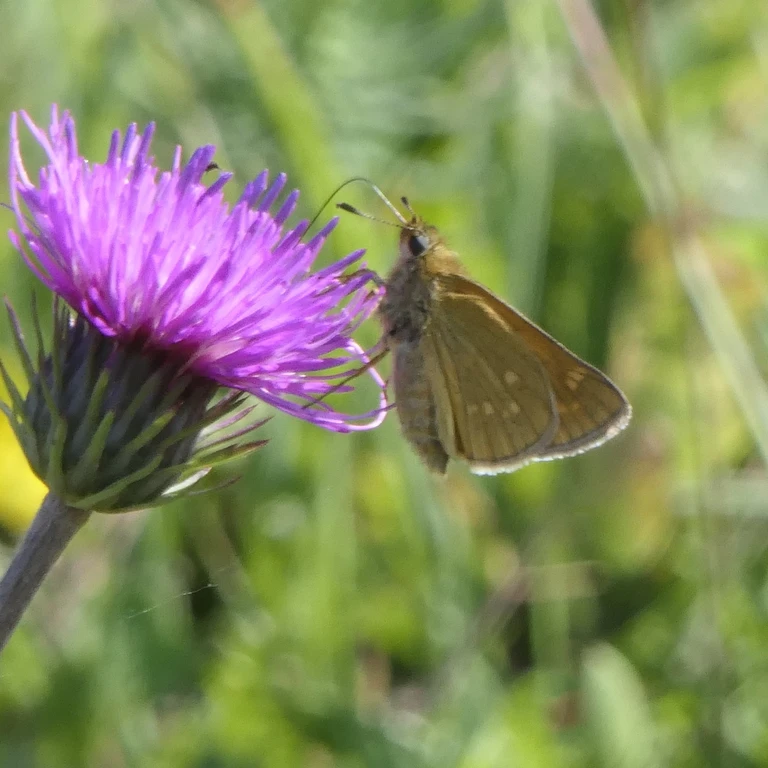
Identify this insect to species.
Ochlodes sylvanus (also Ochlodes venata)
